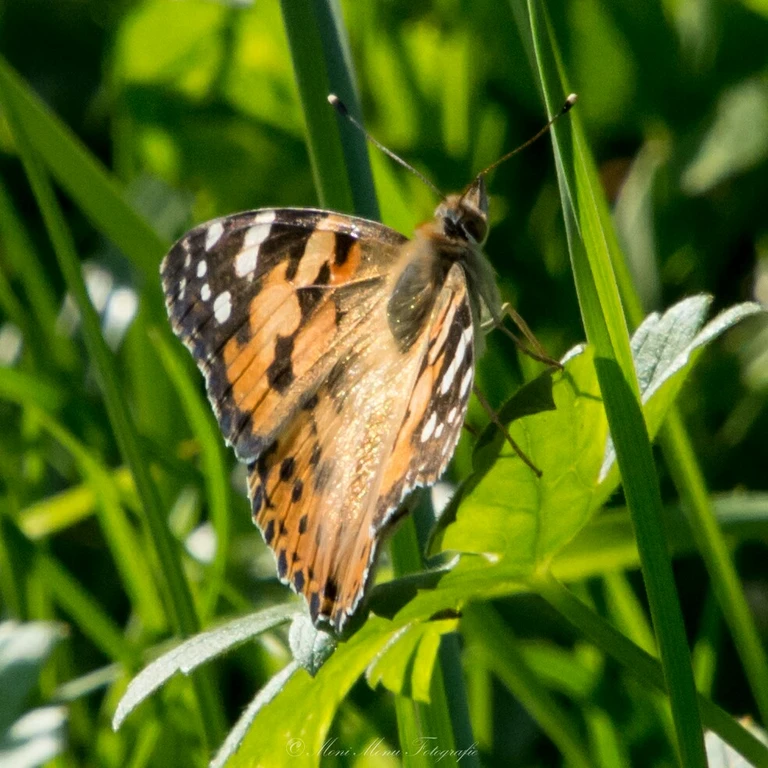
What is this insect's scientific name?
Vanessa cardui
